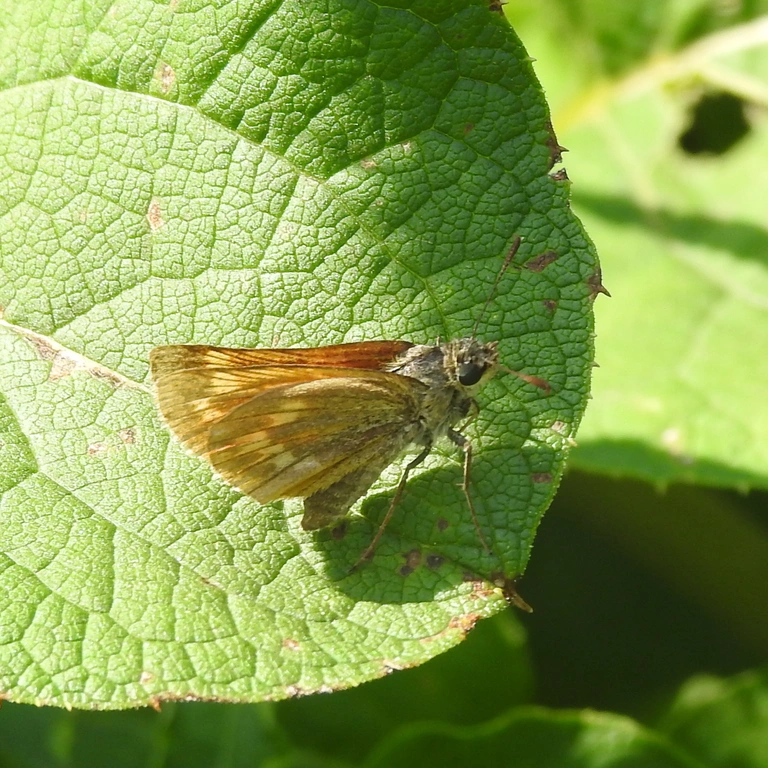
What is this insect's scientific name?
Ochlodes sylvanus (also Ochlodes venata)
